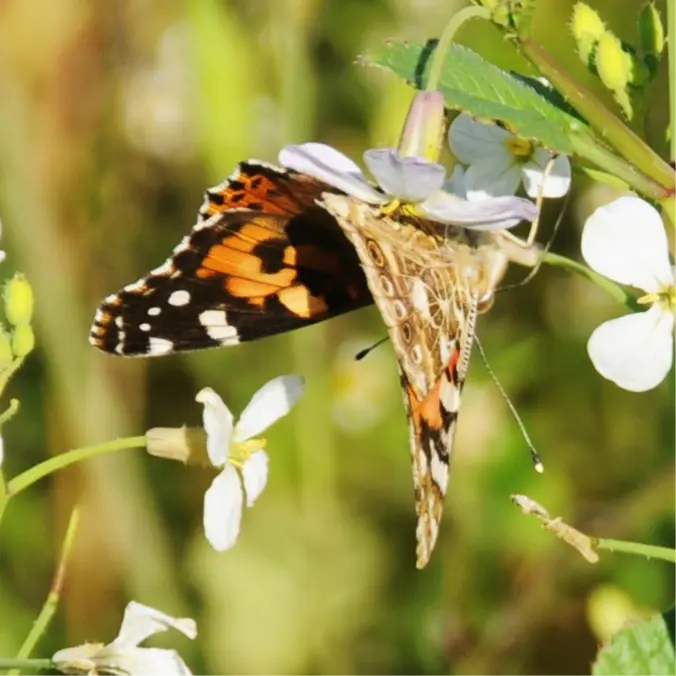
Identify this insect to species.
Vanessa cardui
